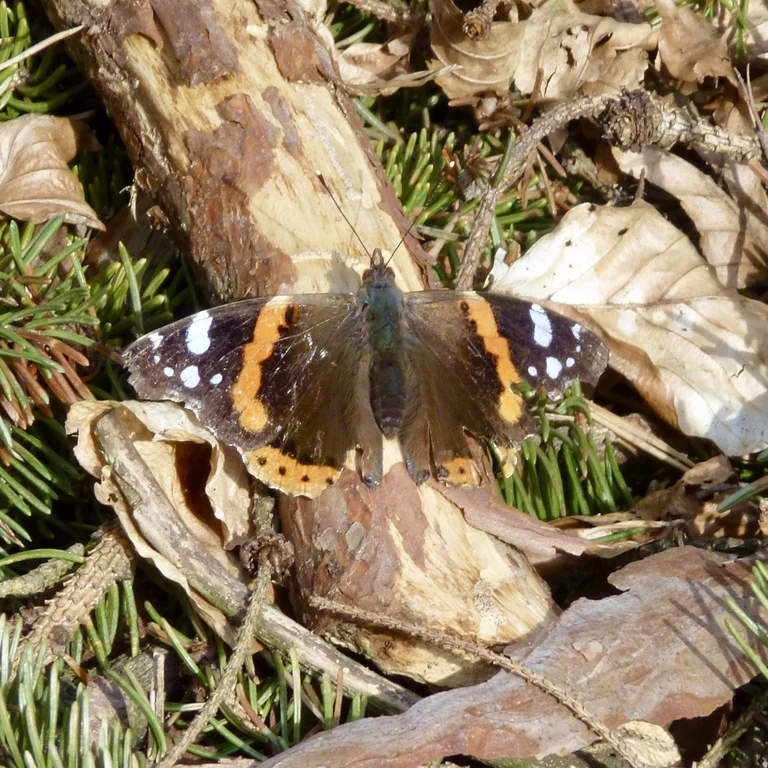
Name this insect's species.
Vanessa atalanta
